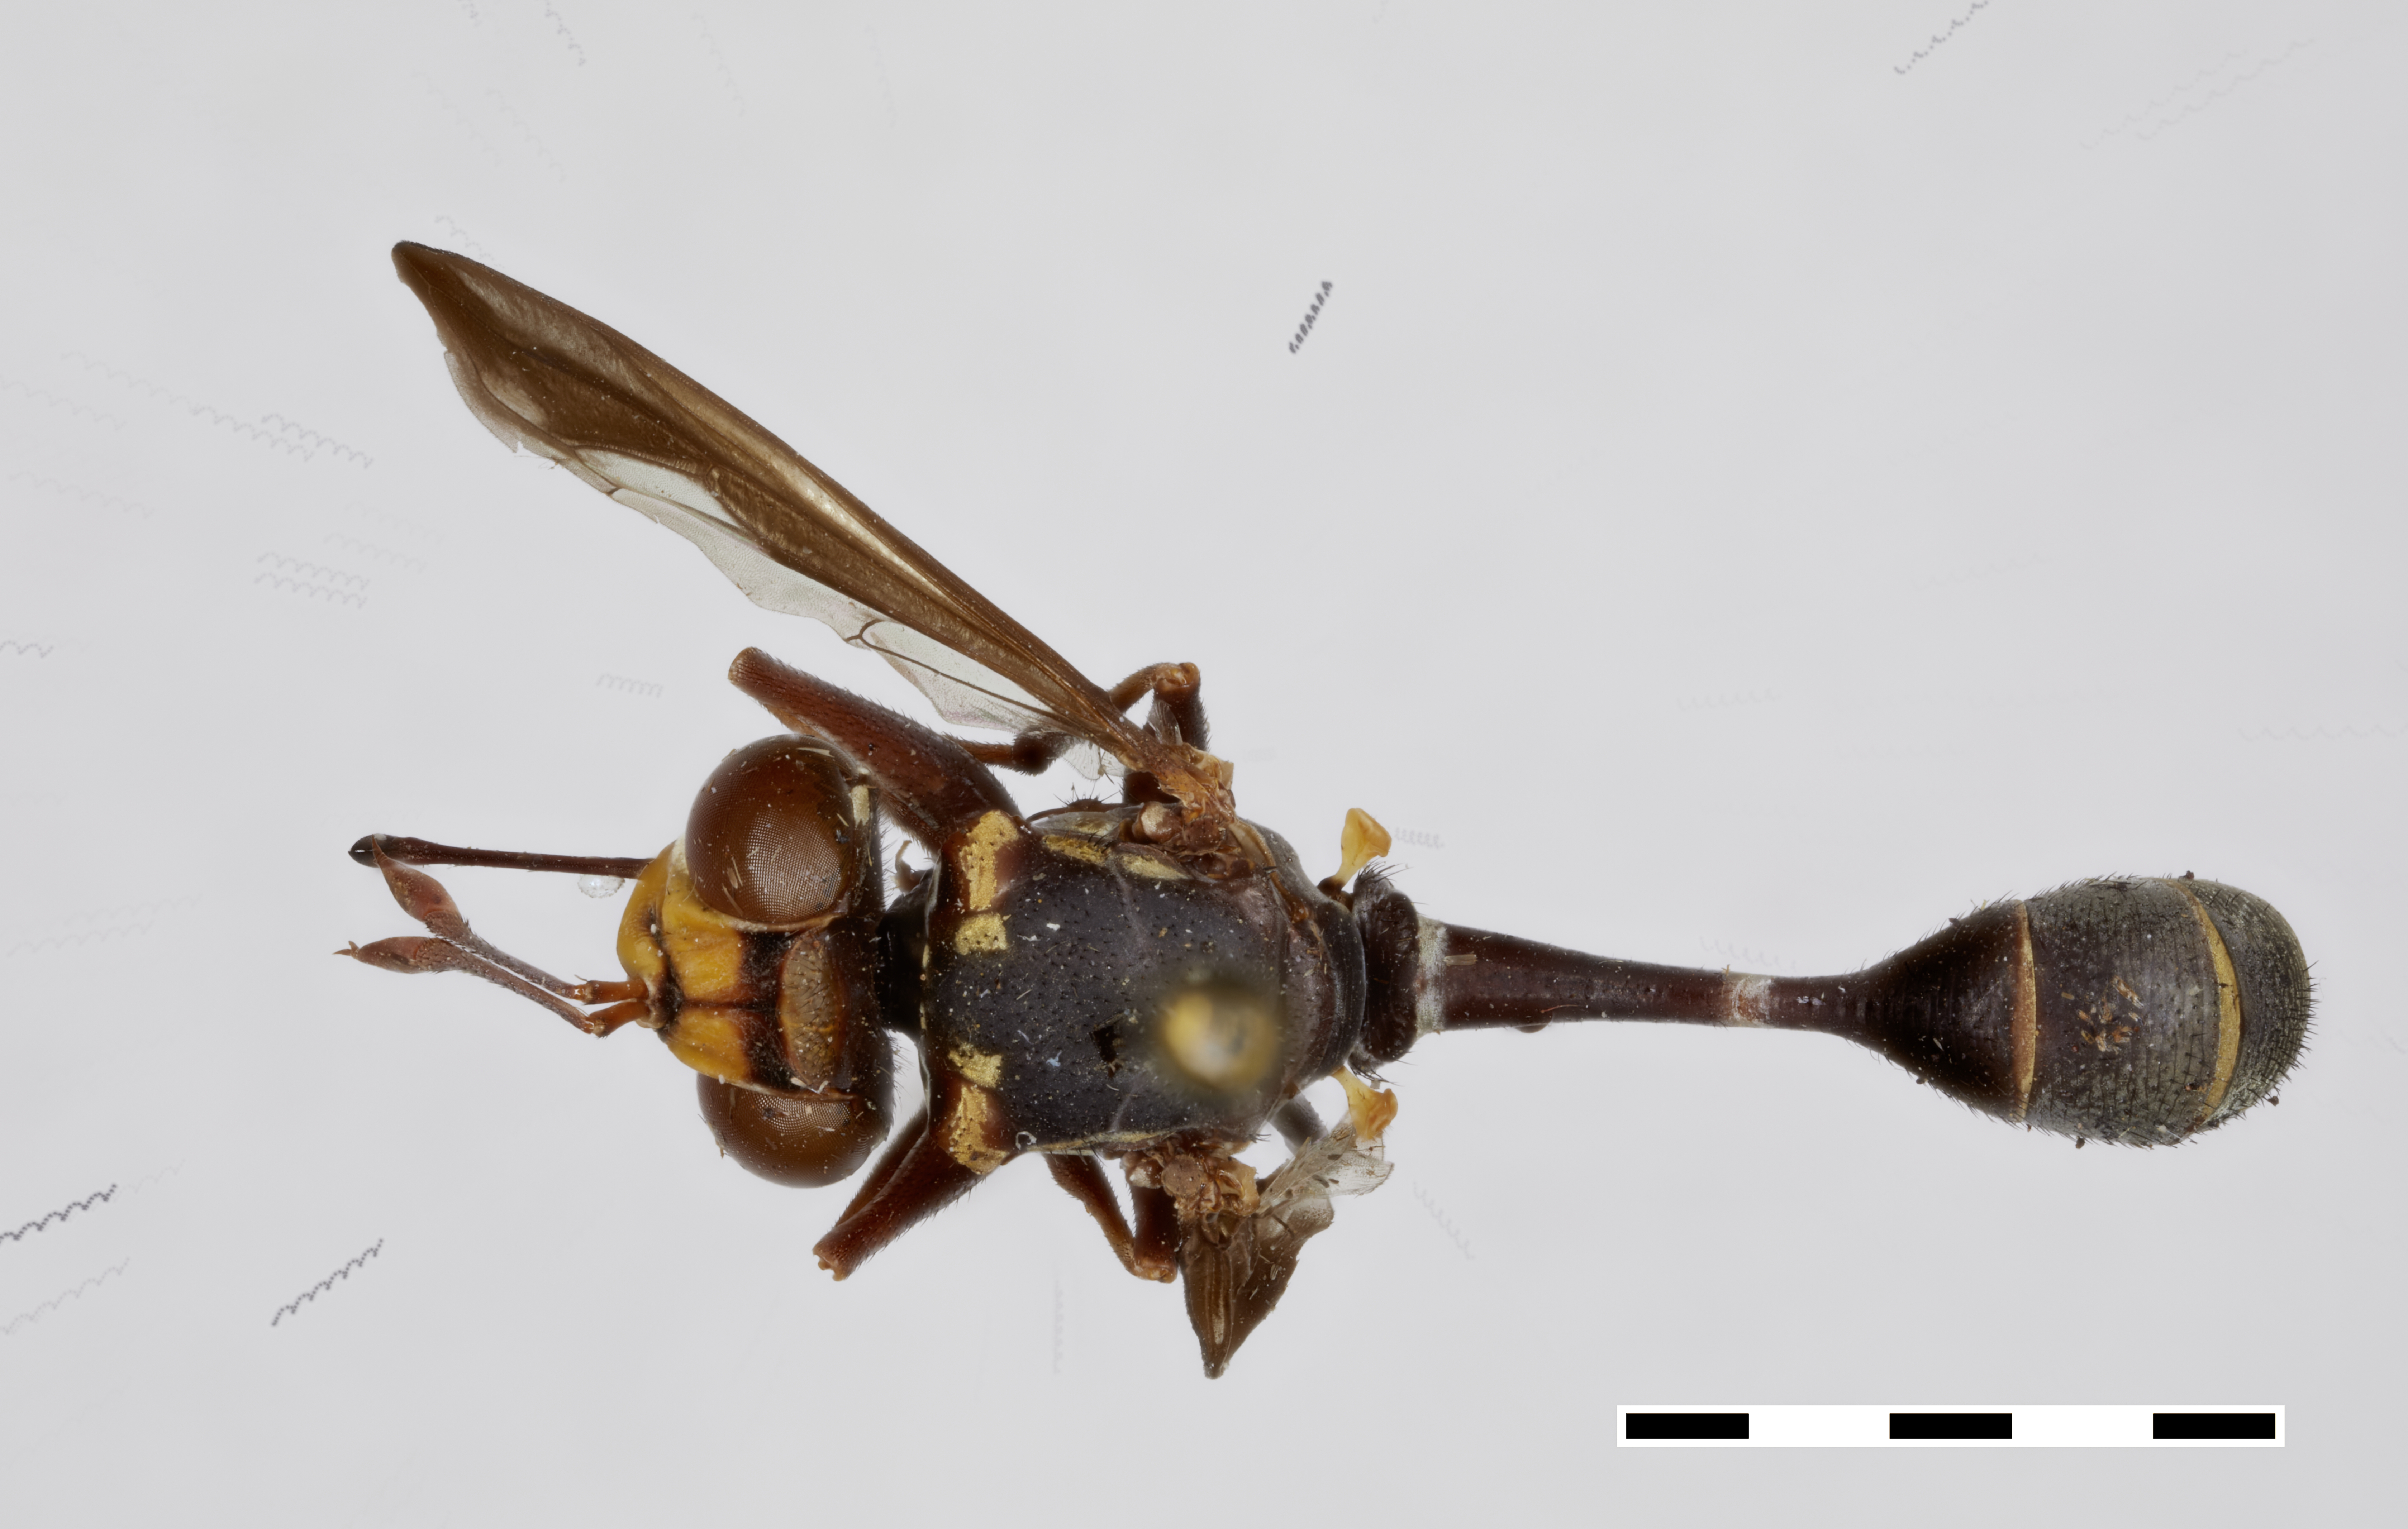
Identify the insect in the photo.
Physocephala bimaculata (also Physocephala inhabilis)
